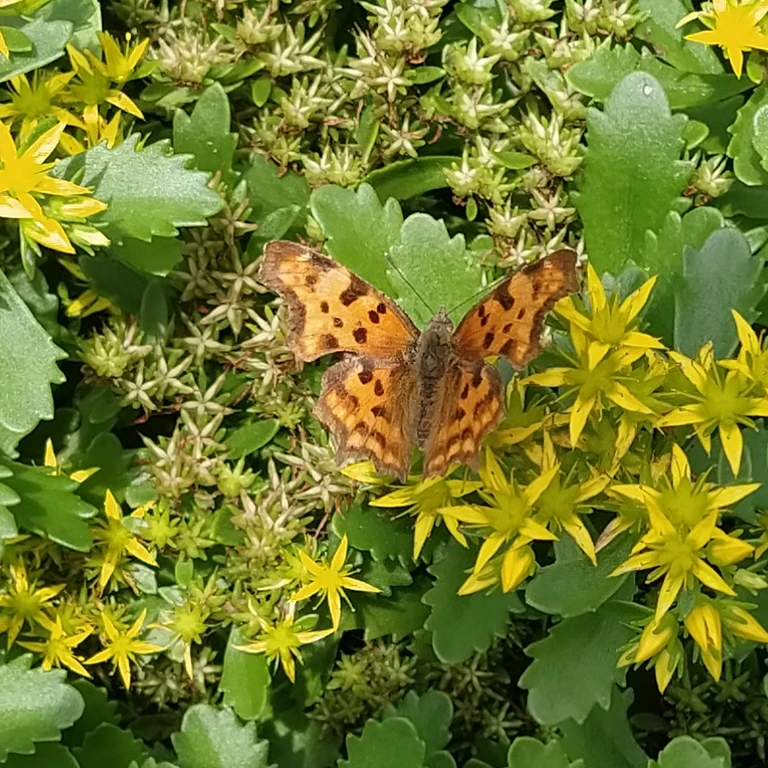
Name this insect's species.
Polygonia c-album
